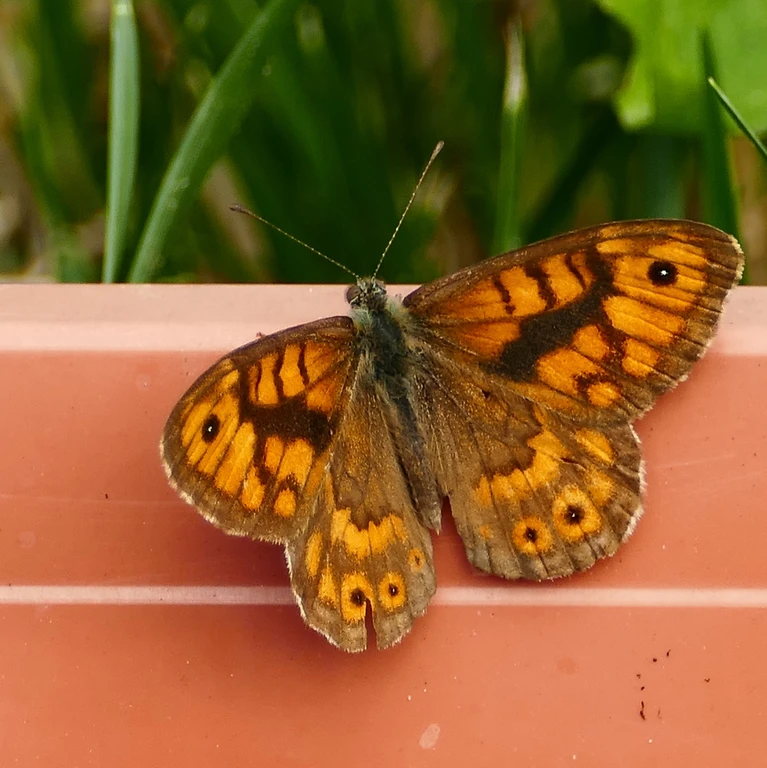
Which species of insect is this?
Lasiommata megera (also Pararge megera)
